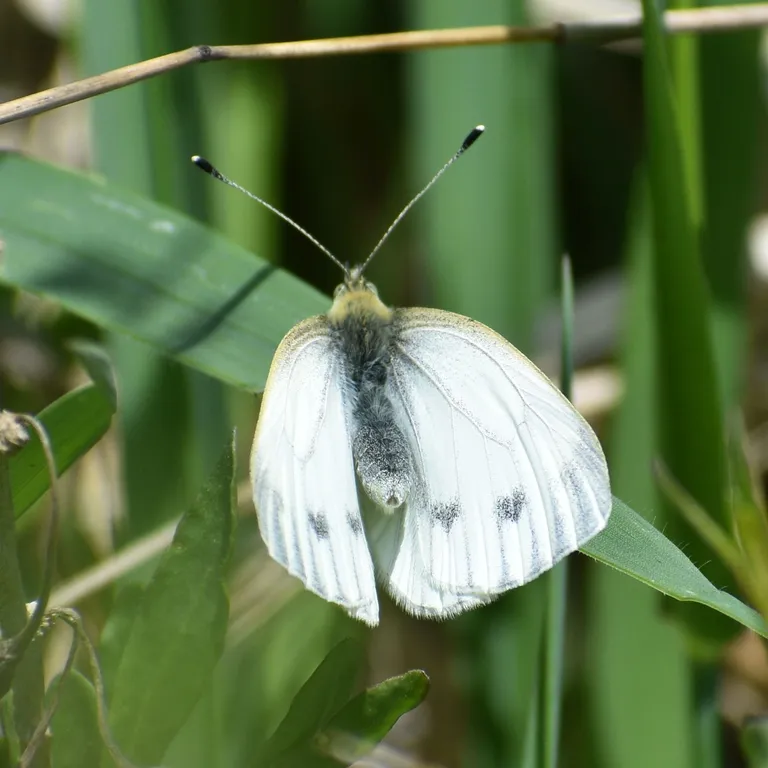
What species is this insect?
Pieris napi
